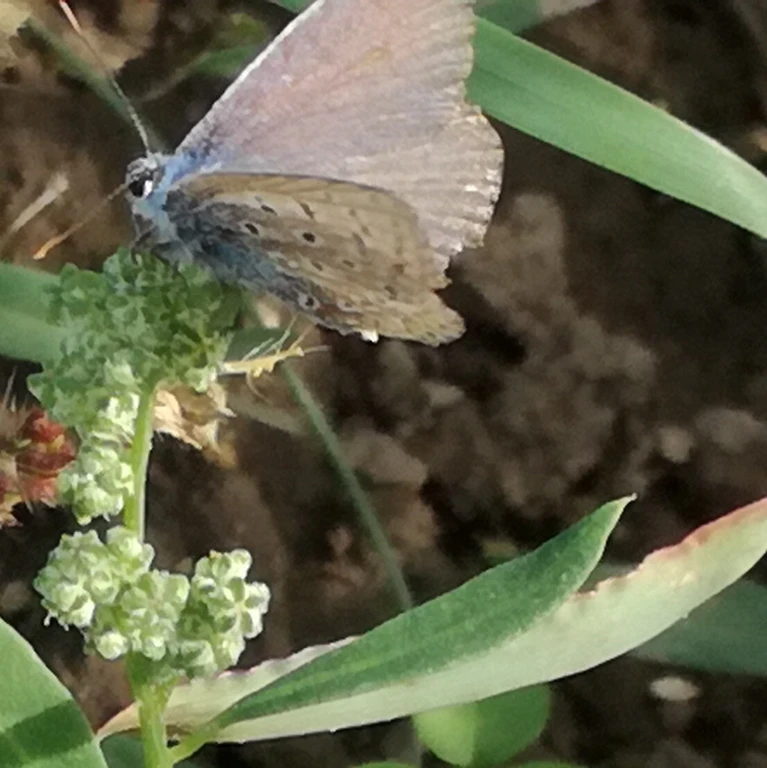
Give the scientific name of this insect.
Polyommatus icarus
